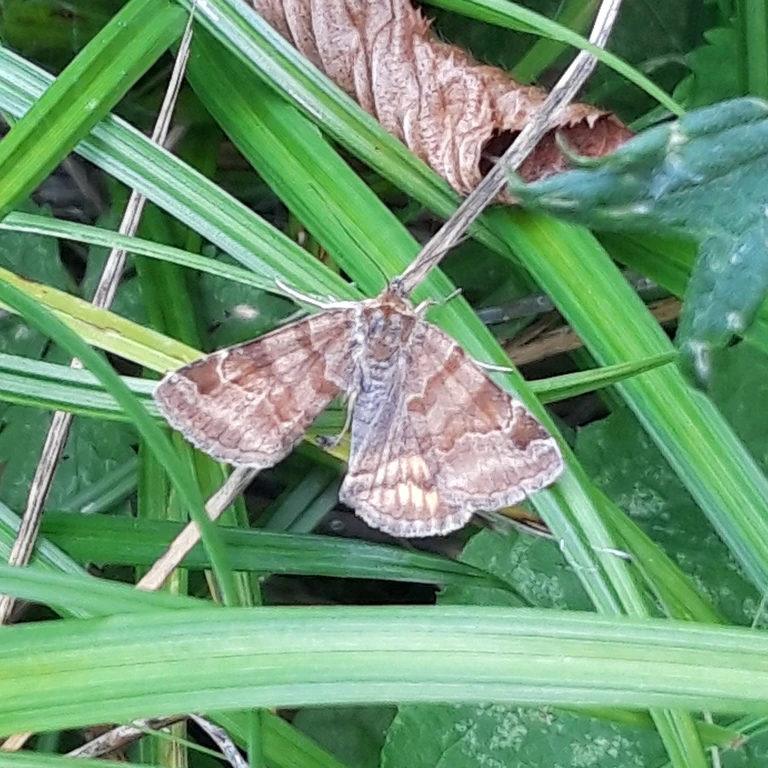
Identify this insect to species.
Euclidia glyphica
